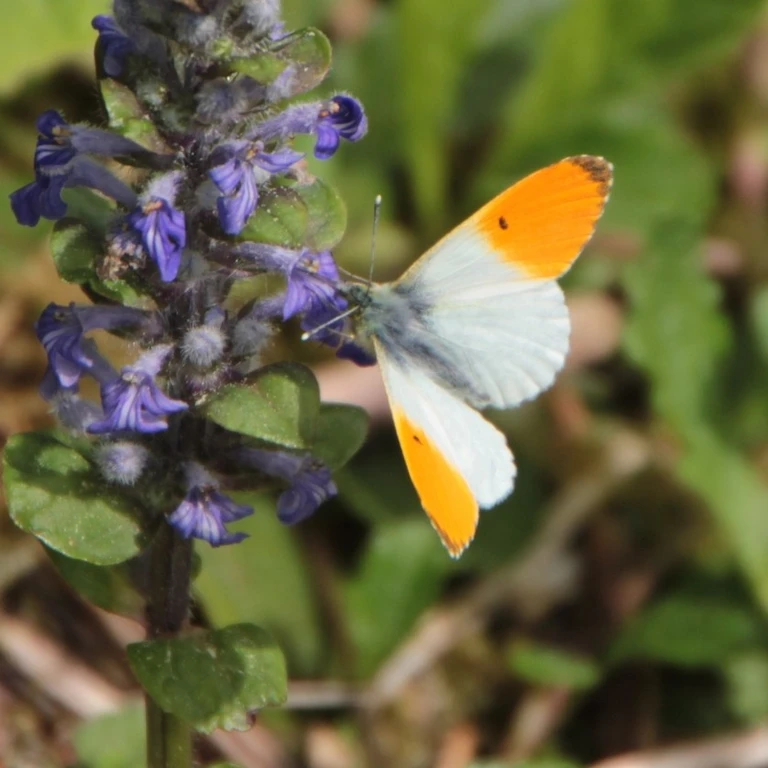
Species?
Anthocharis cardamines
